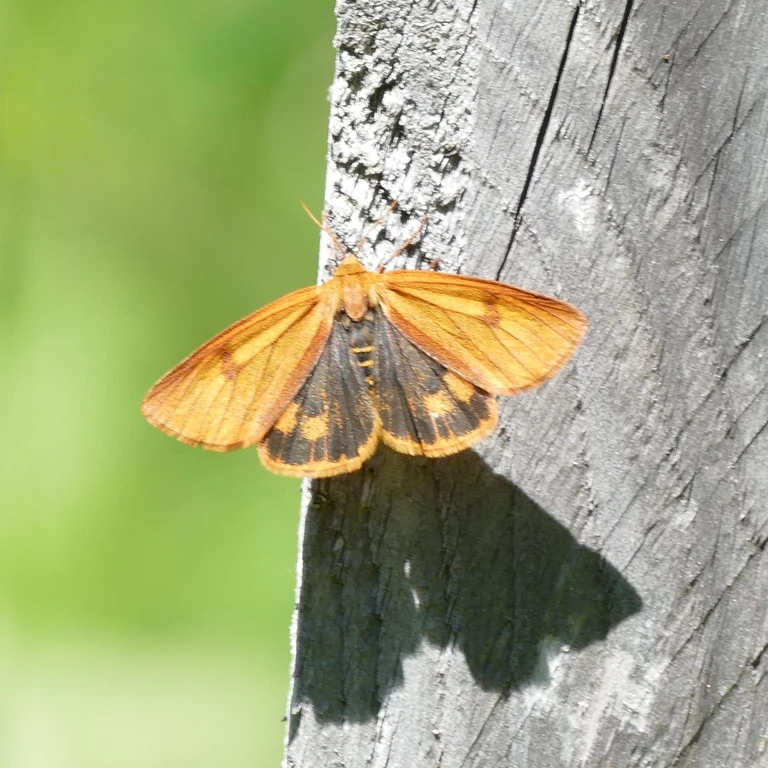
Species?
Diacrisia sannio
